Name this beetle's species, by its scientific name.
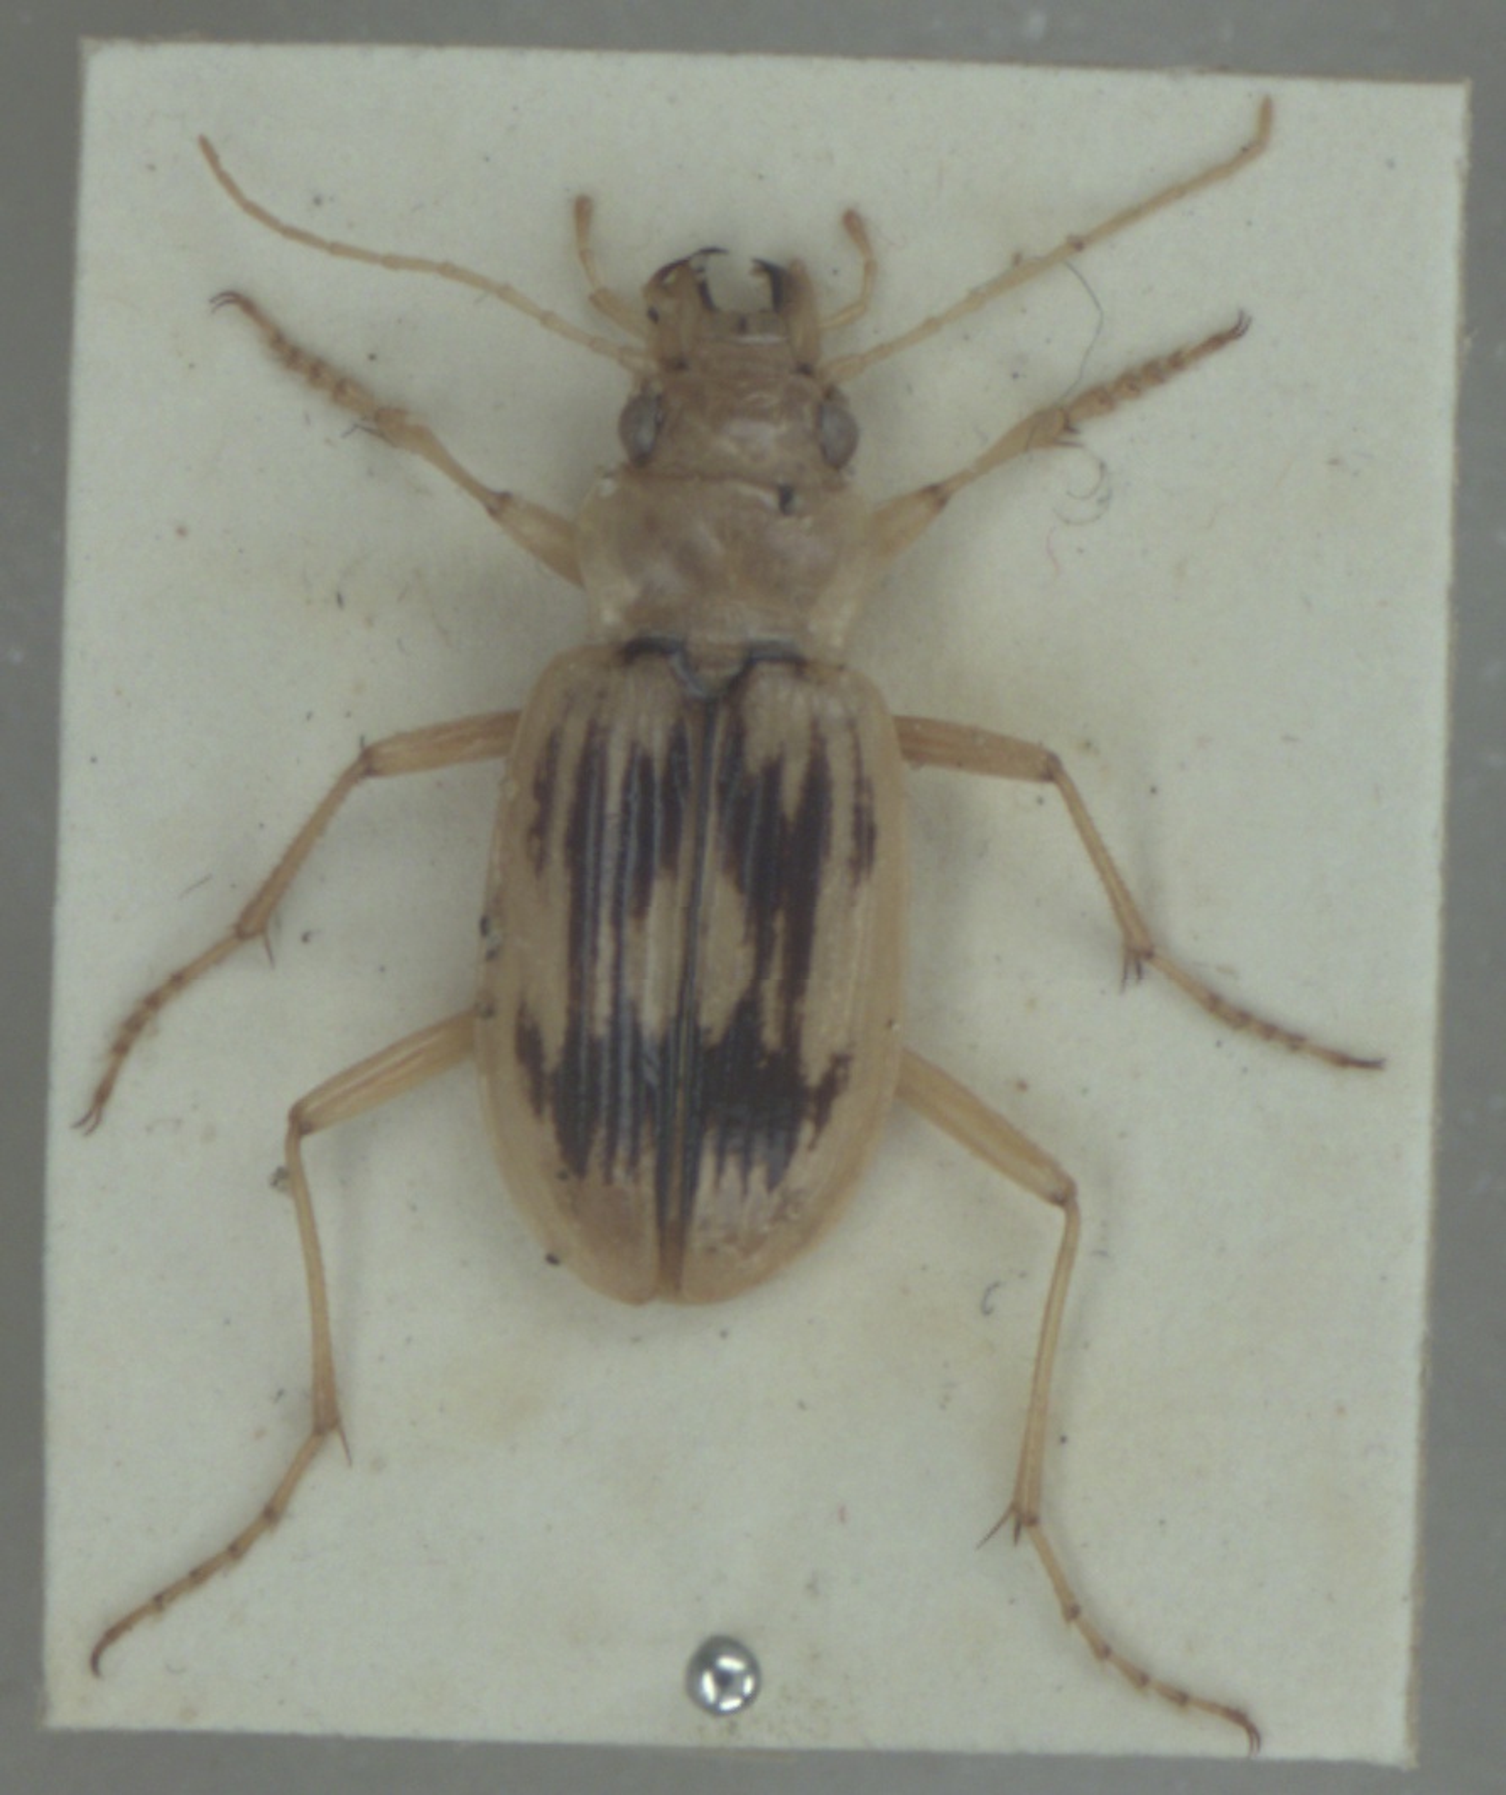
Nebria complanata
